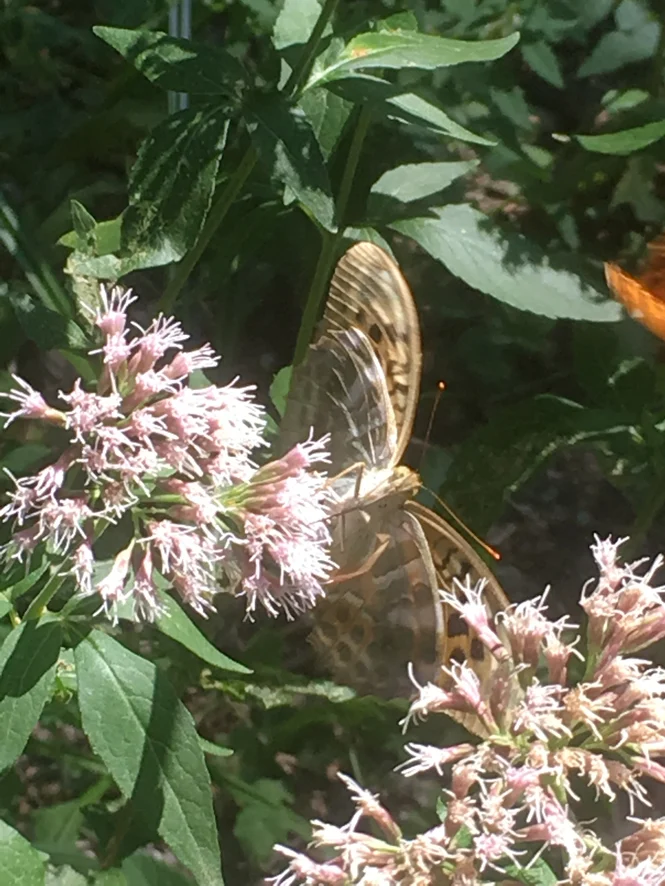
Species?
Argynnis paphia
